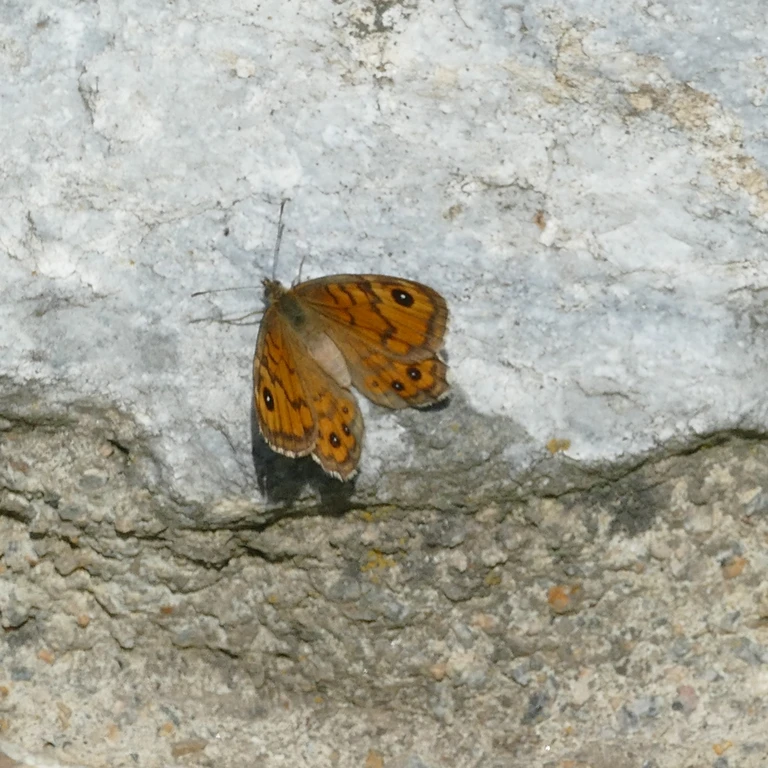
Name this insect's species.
Lasiommata megera (also Pararge megera)
